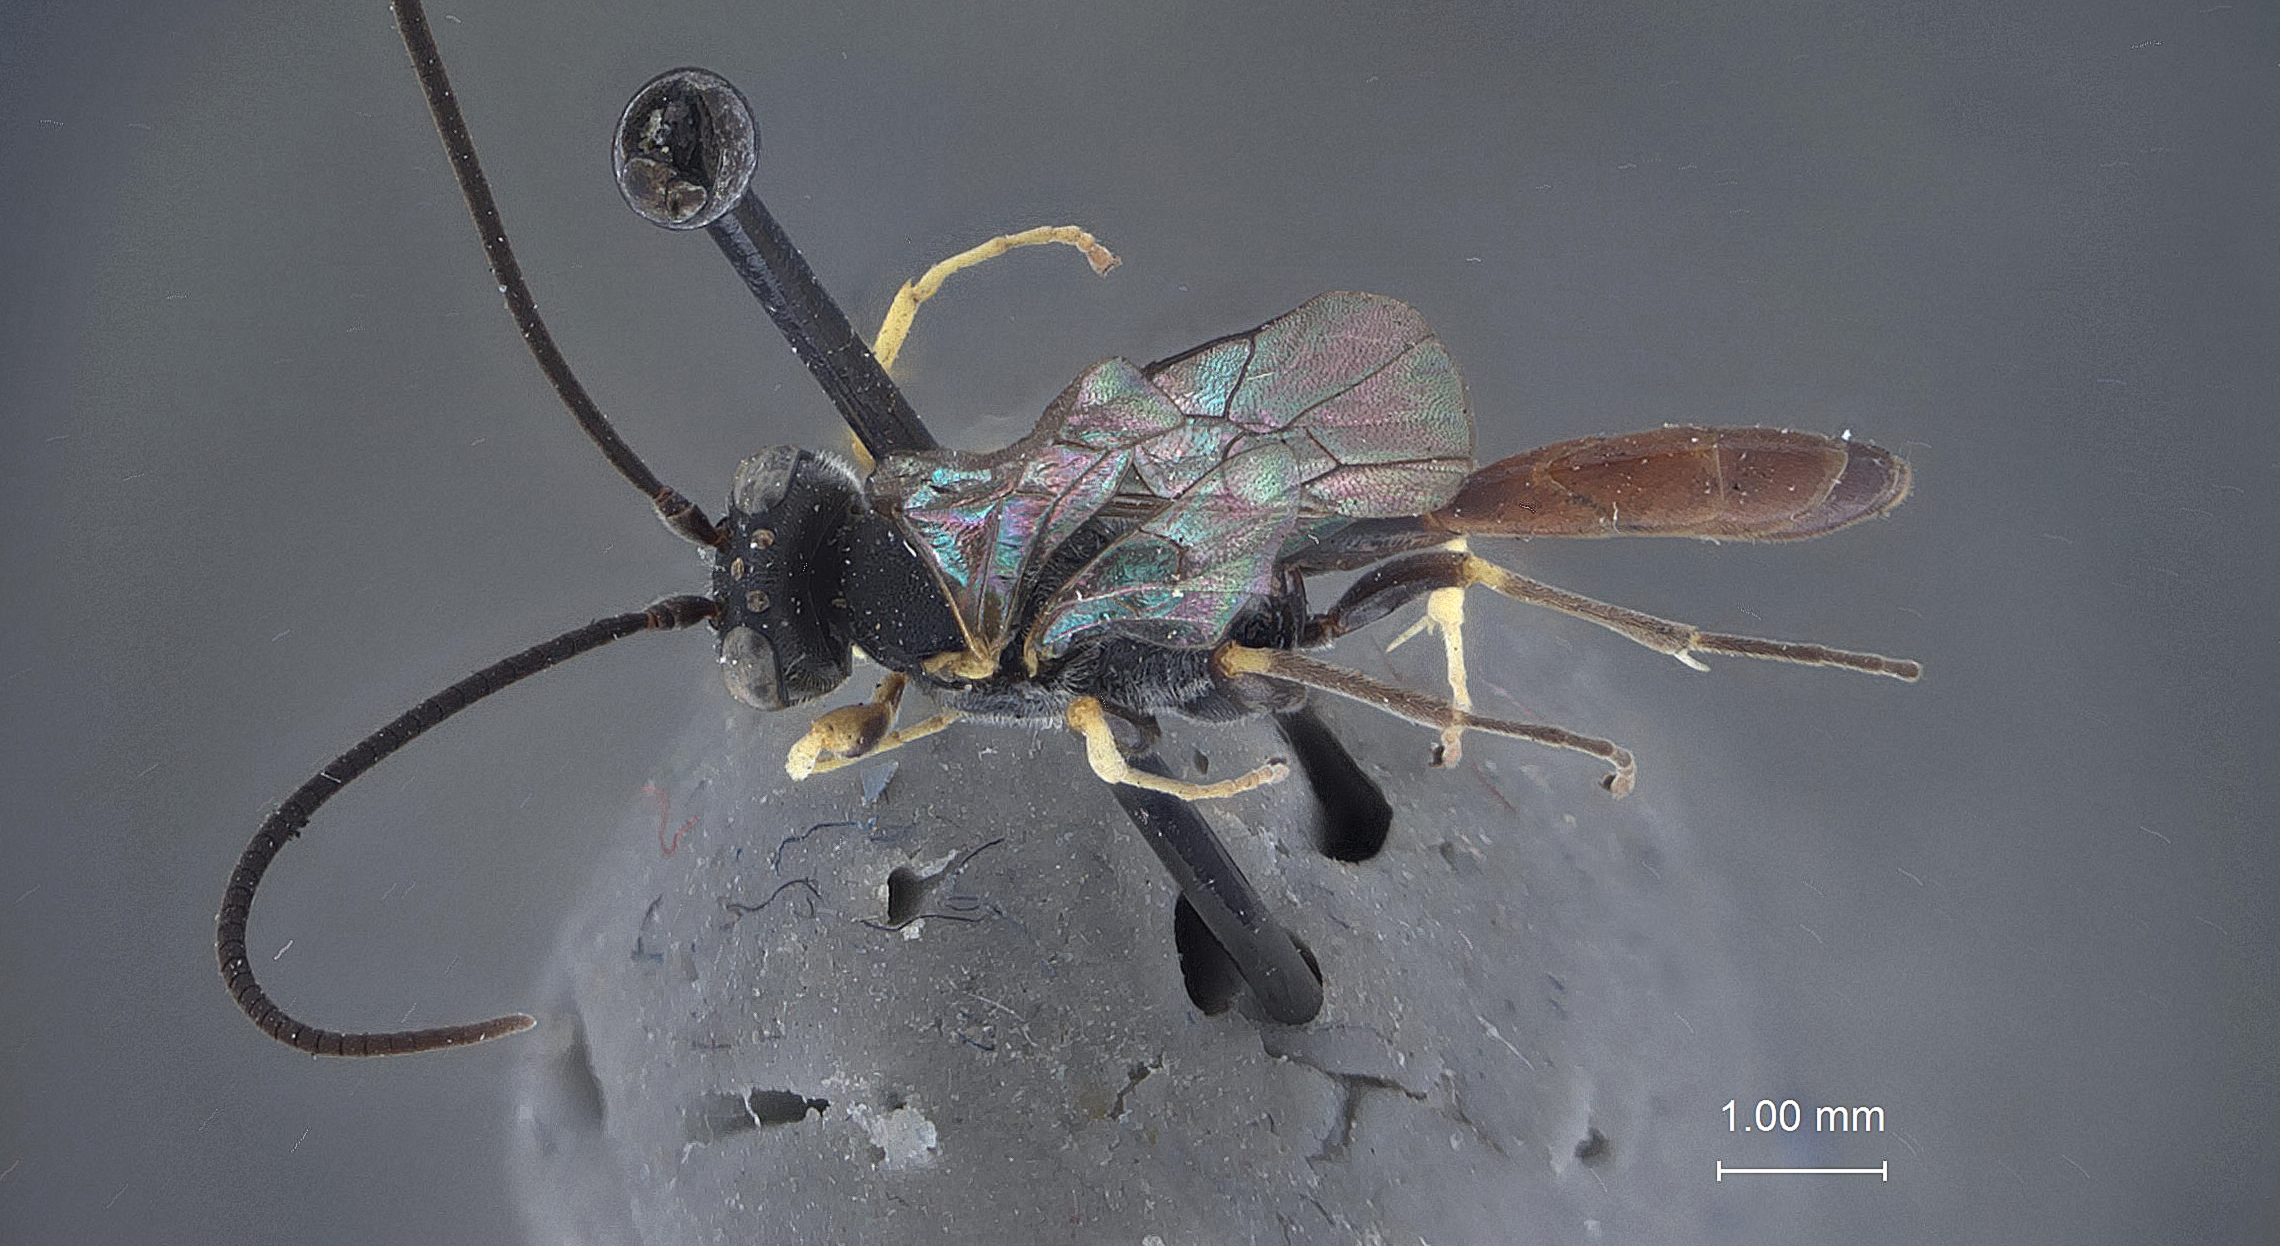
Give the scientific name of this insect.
Campoplegidea decepter
